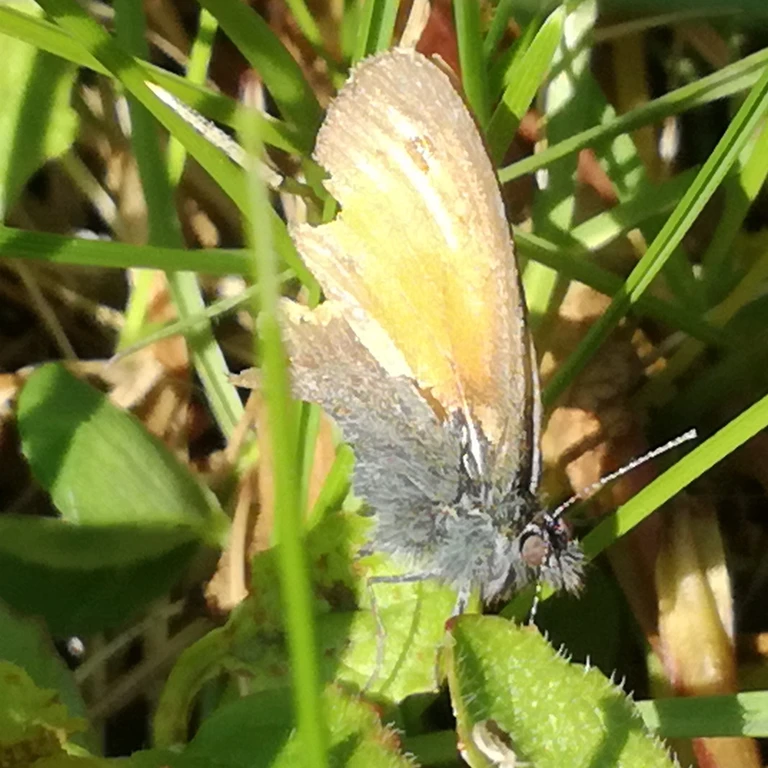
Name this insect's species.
Coenonympha pamphilus
